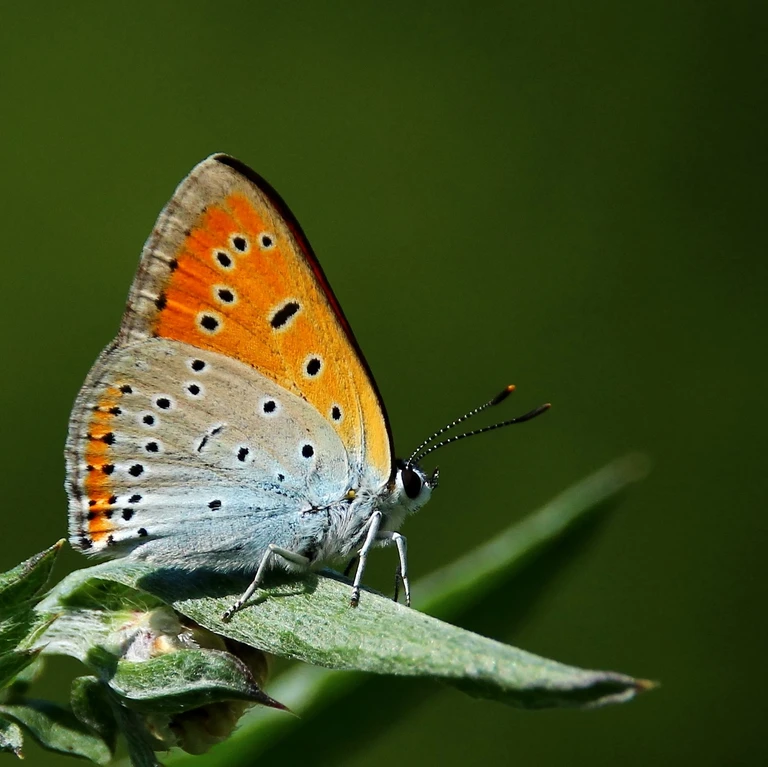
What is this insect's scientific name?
Lycaena dispar
